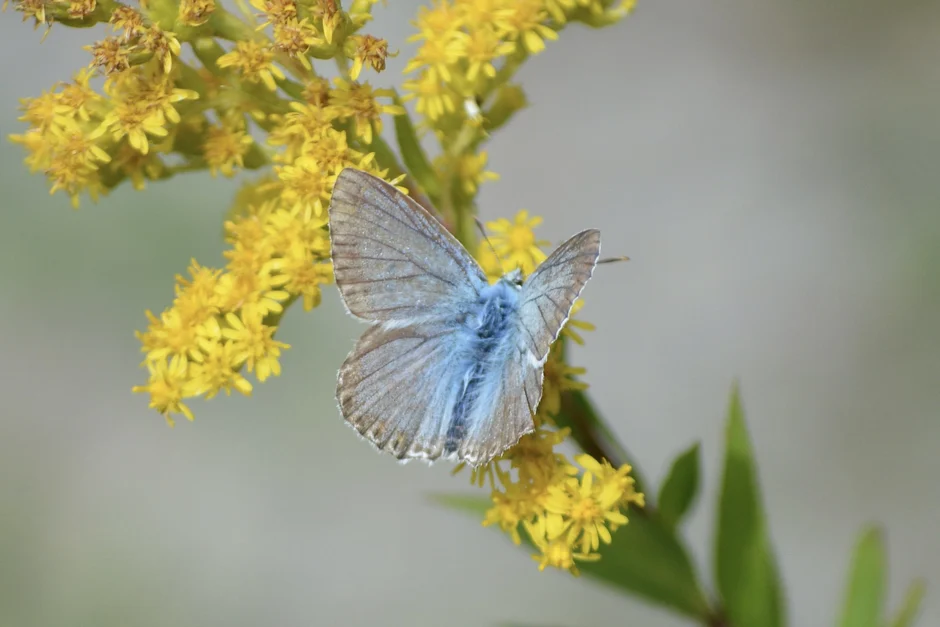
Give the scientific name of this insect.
Lysandra coridon
